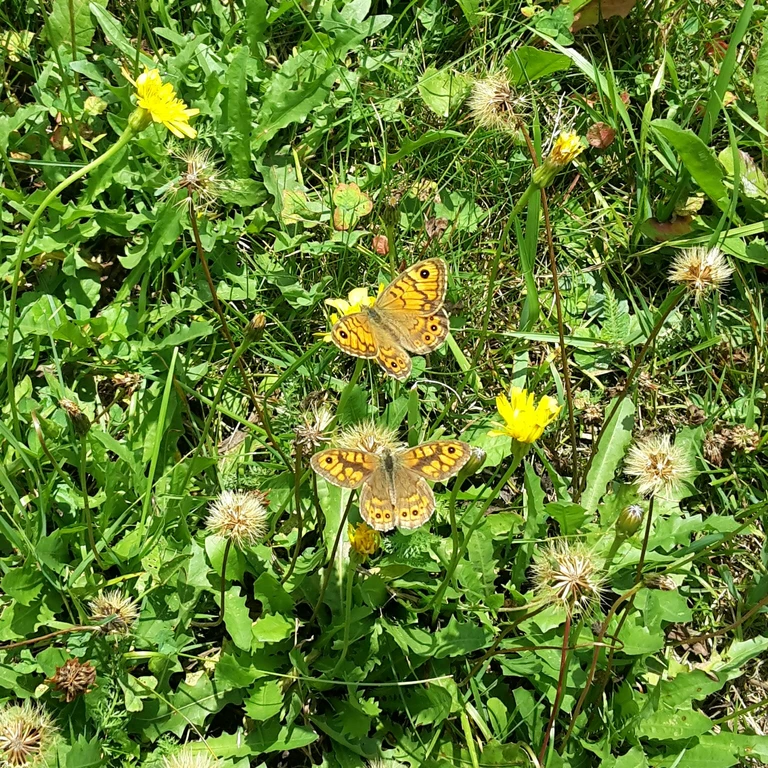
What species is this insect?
Lasiommata megera (also Pararge megera)
